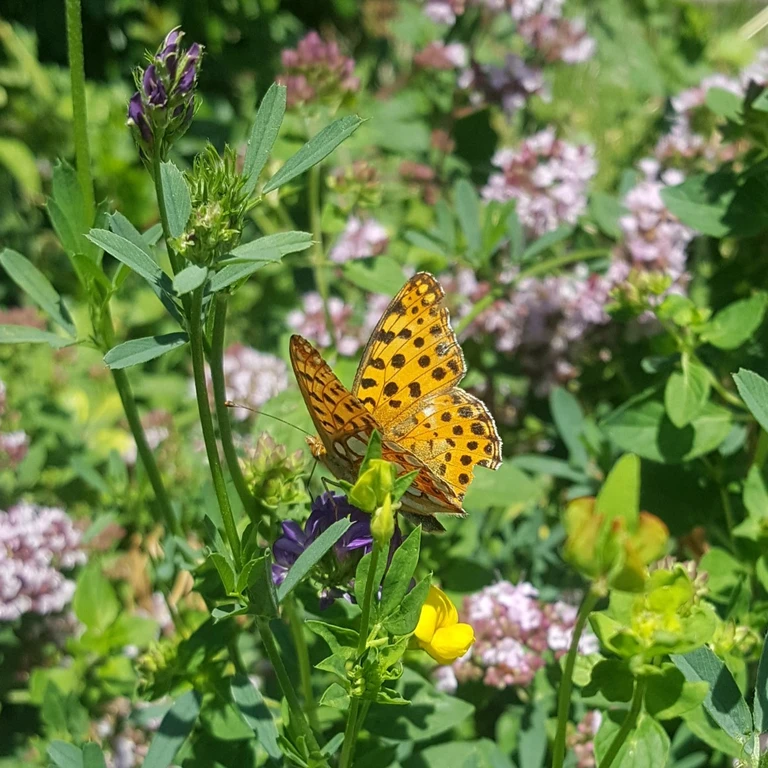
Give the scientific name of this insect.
Issoria lathonia
